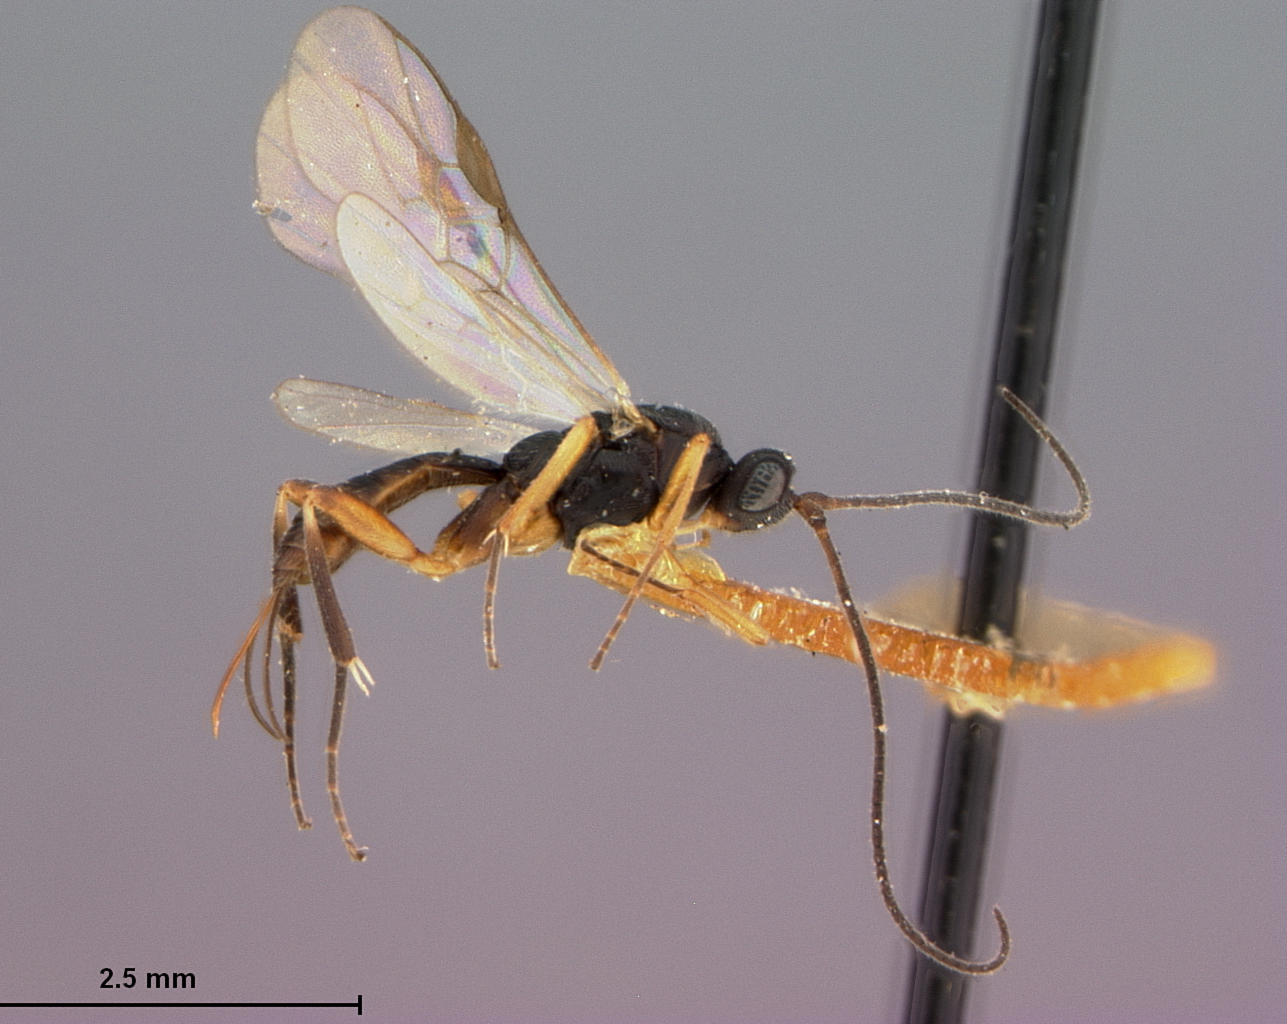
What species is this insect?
Orgilus coleophorae
